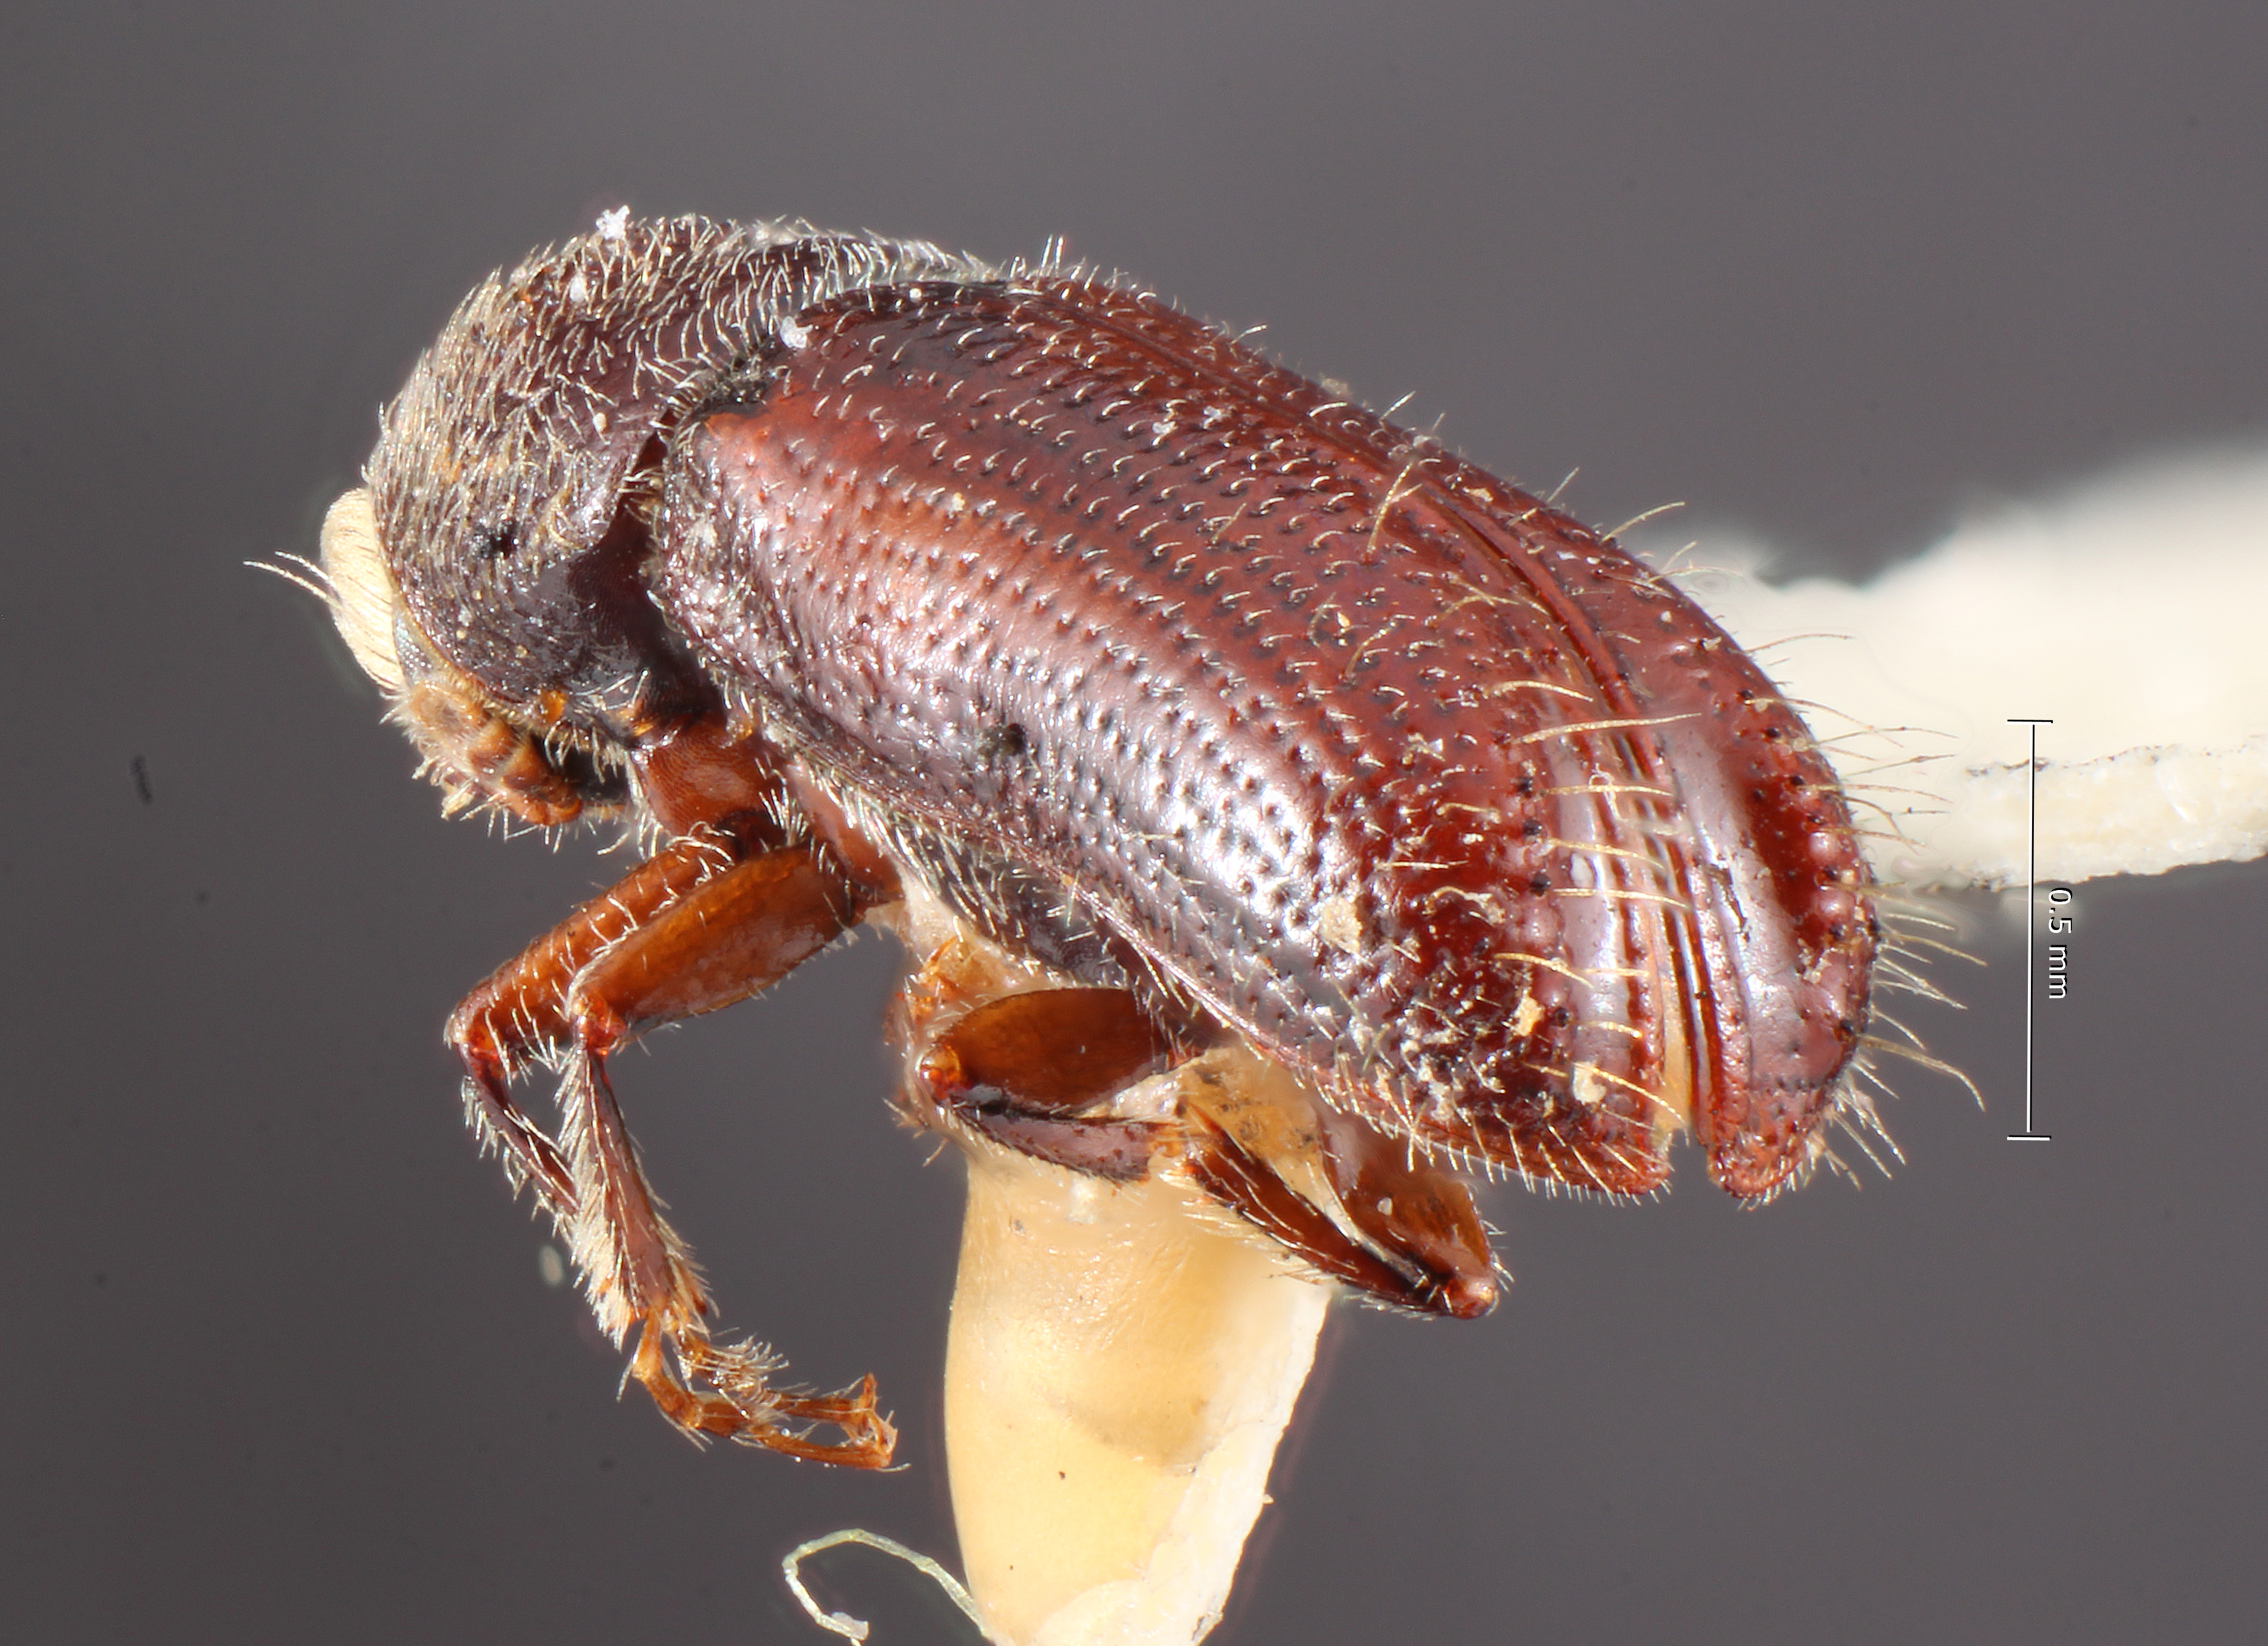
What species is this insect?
Pityophthorus rudis
